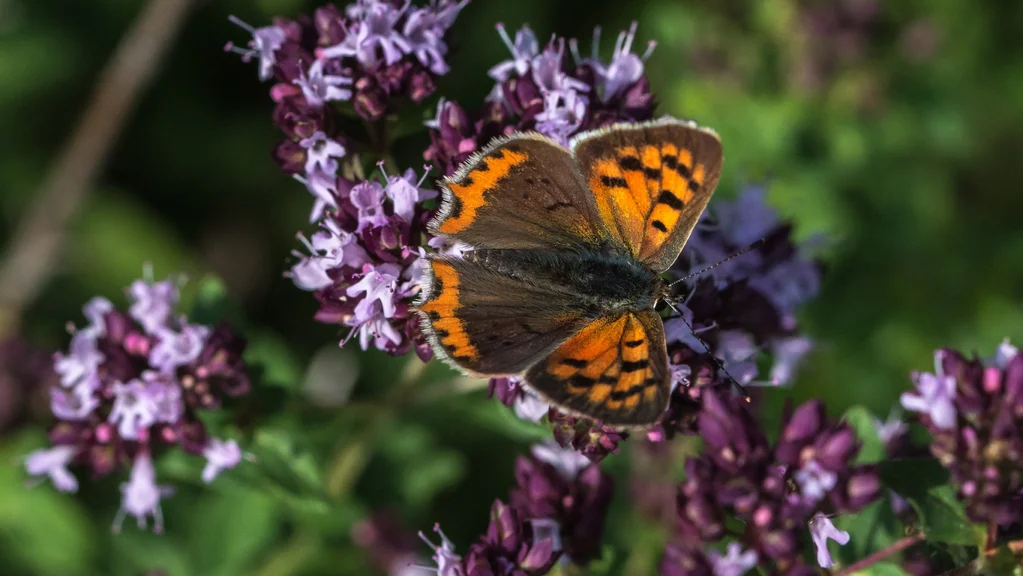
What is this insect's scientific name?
Lycaena phlaeas
